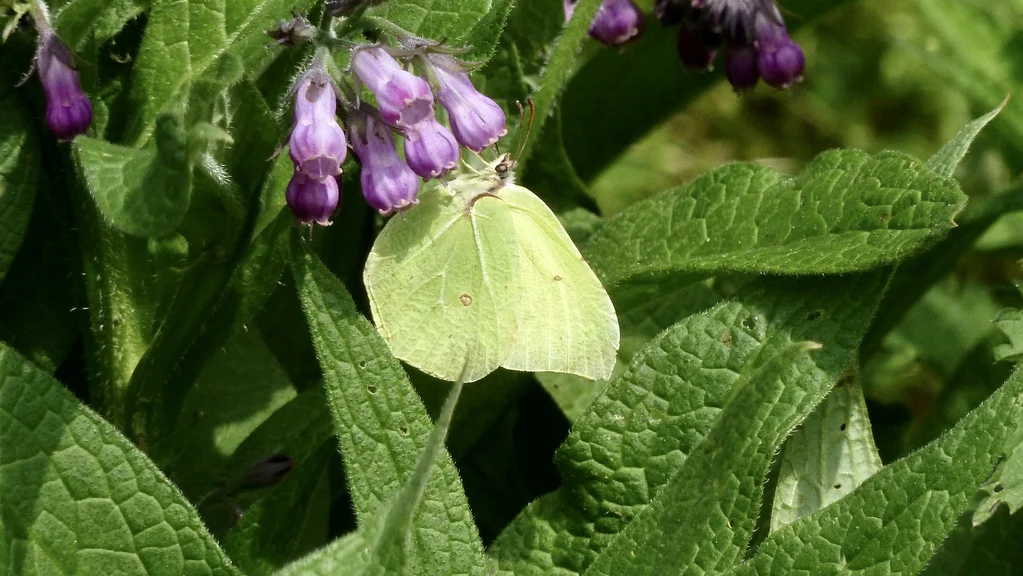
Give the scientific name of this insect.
Gonepteryx rhamni
